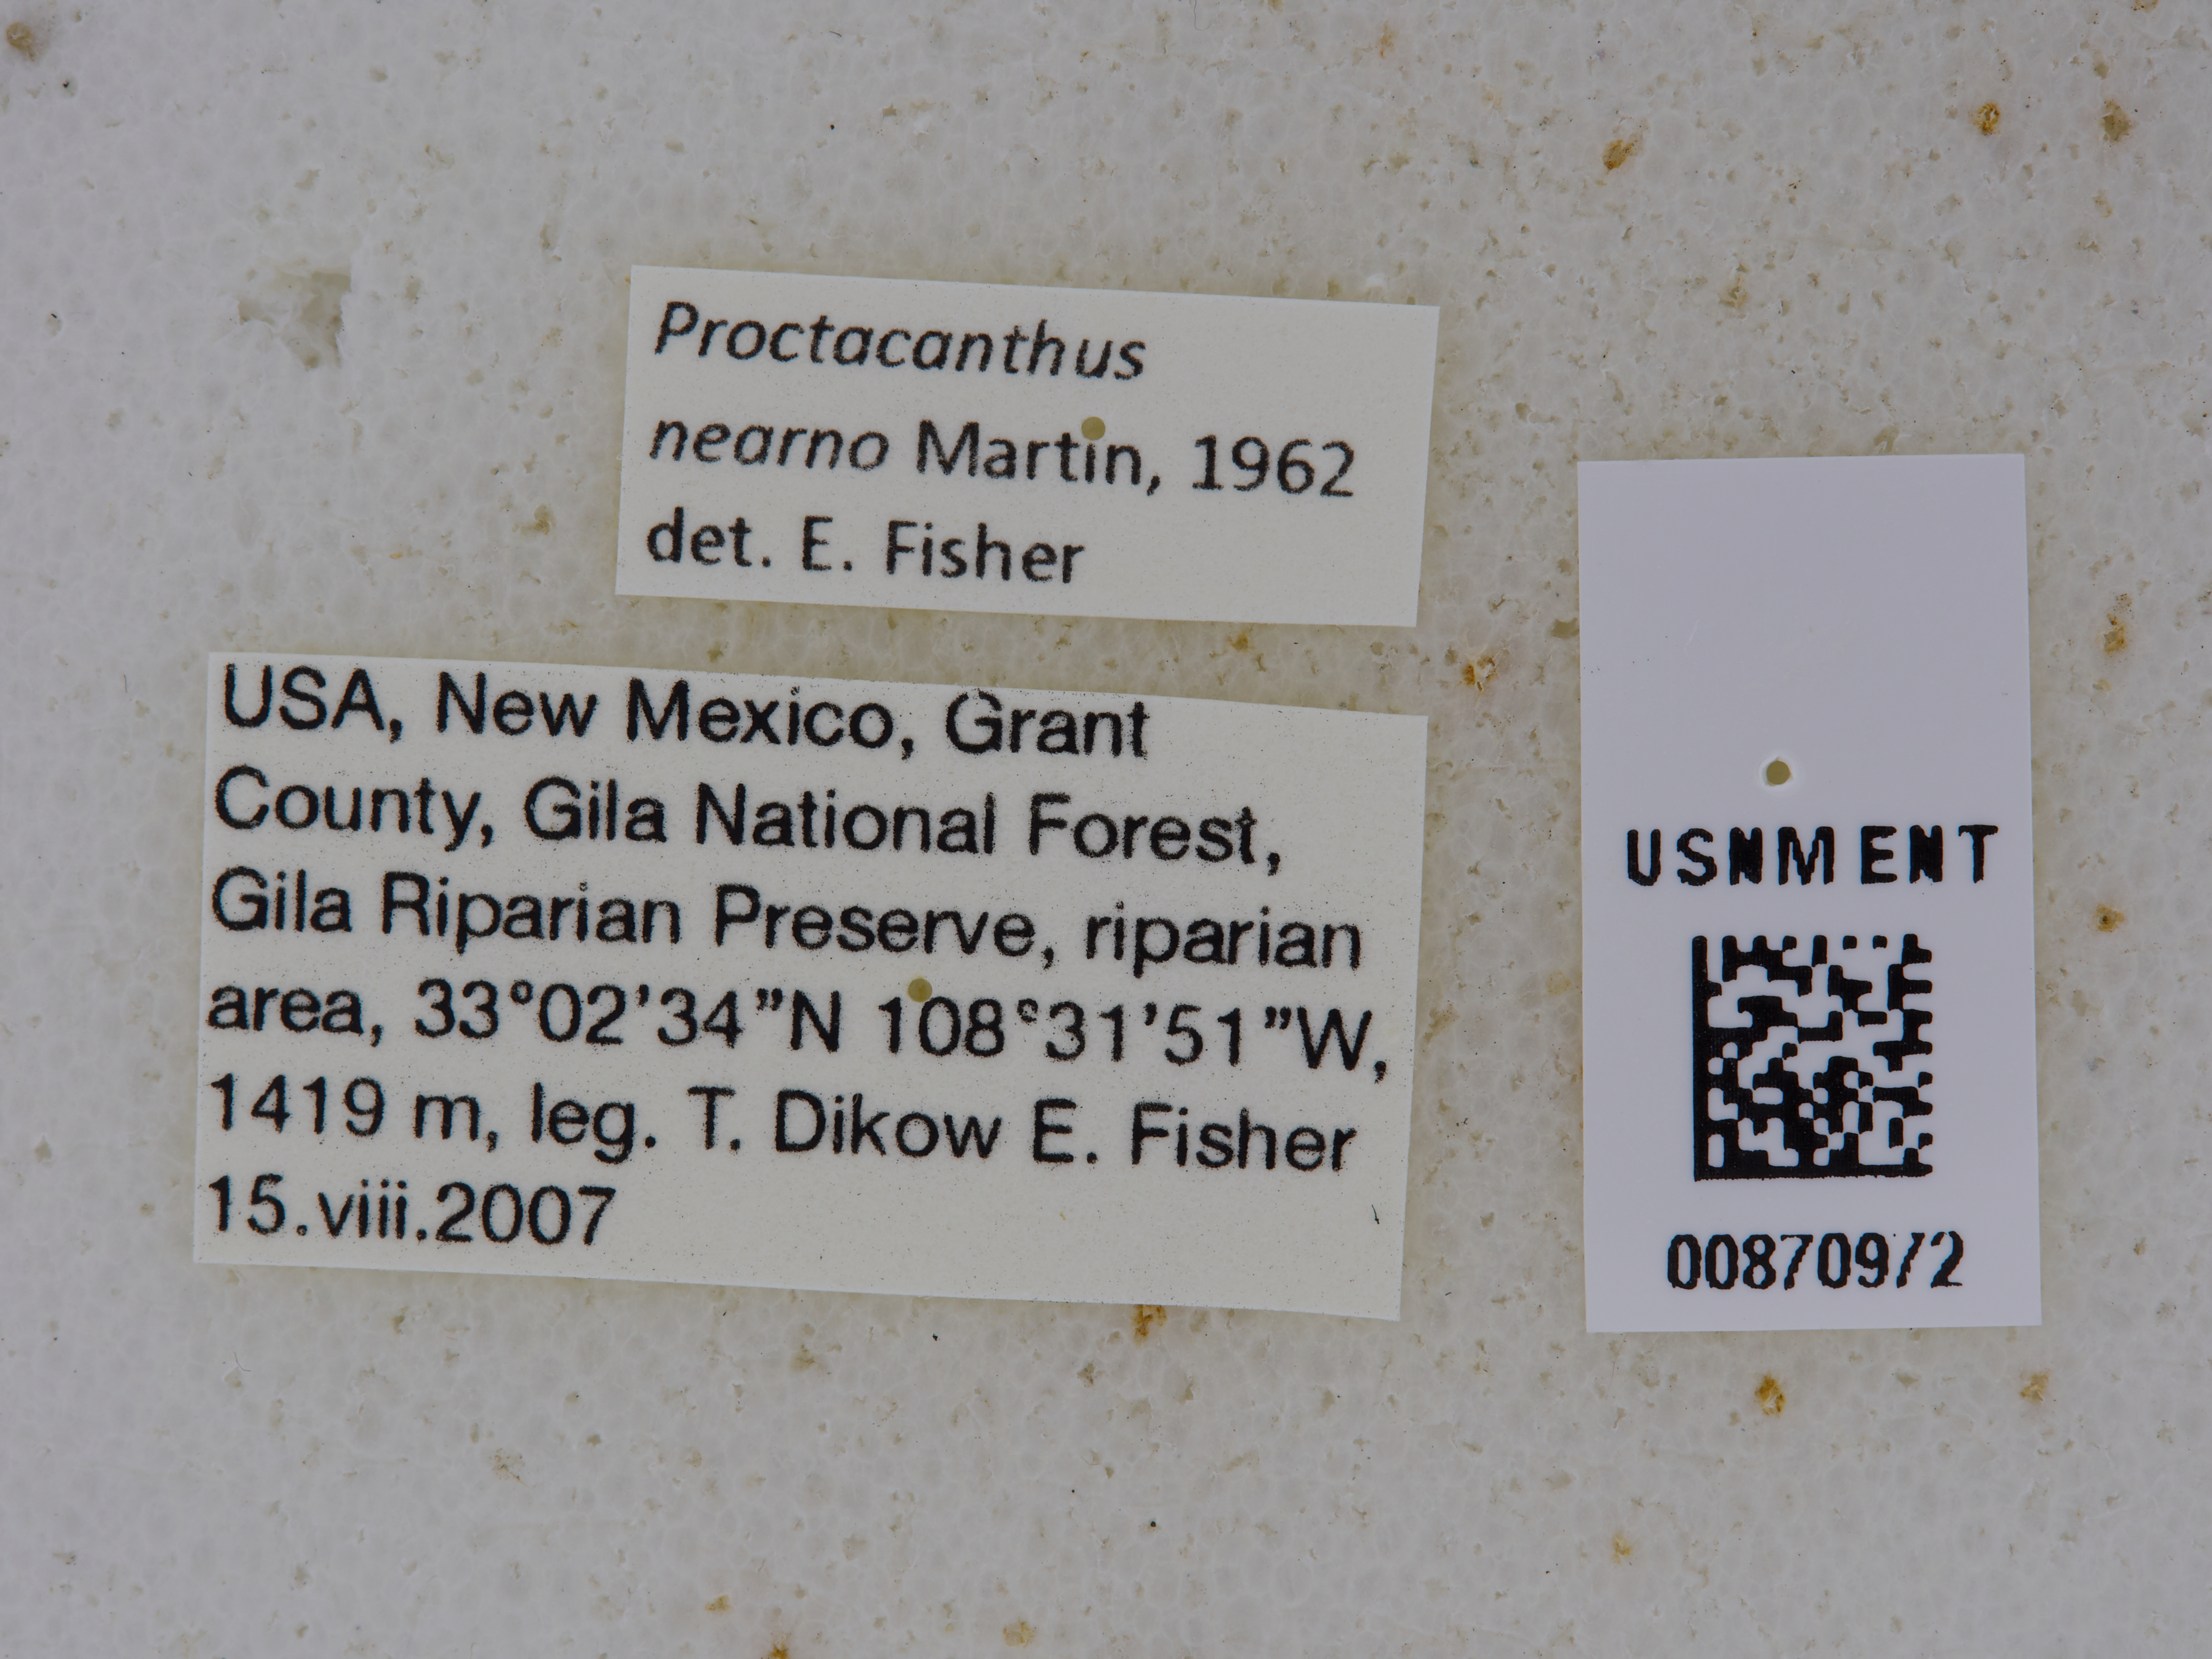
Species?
Proctacanthus nearno
